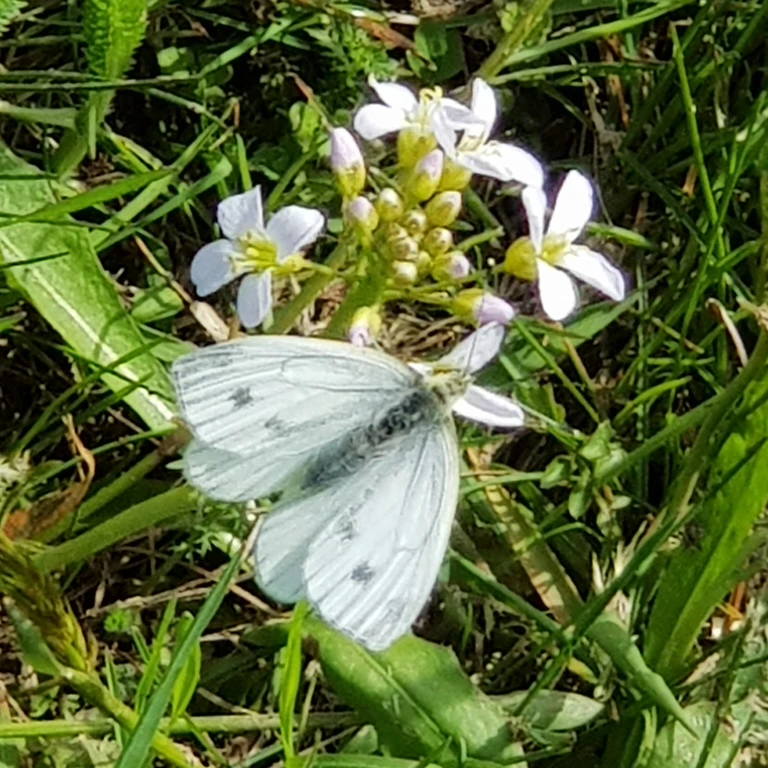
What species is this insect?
Pieris napi
